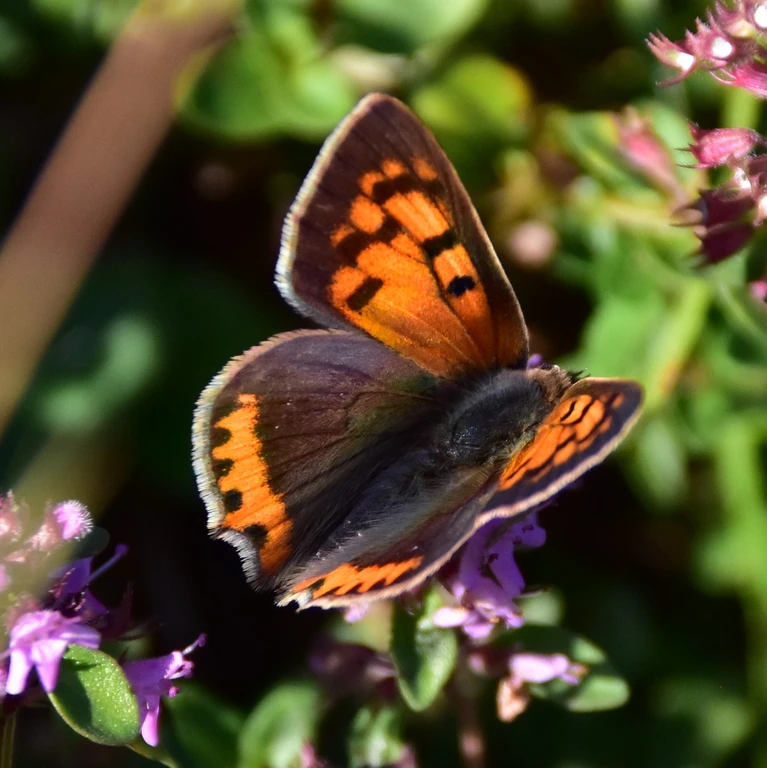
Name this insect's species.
Lycaena phlaeas
